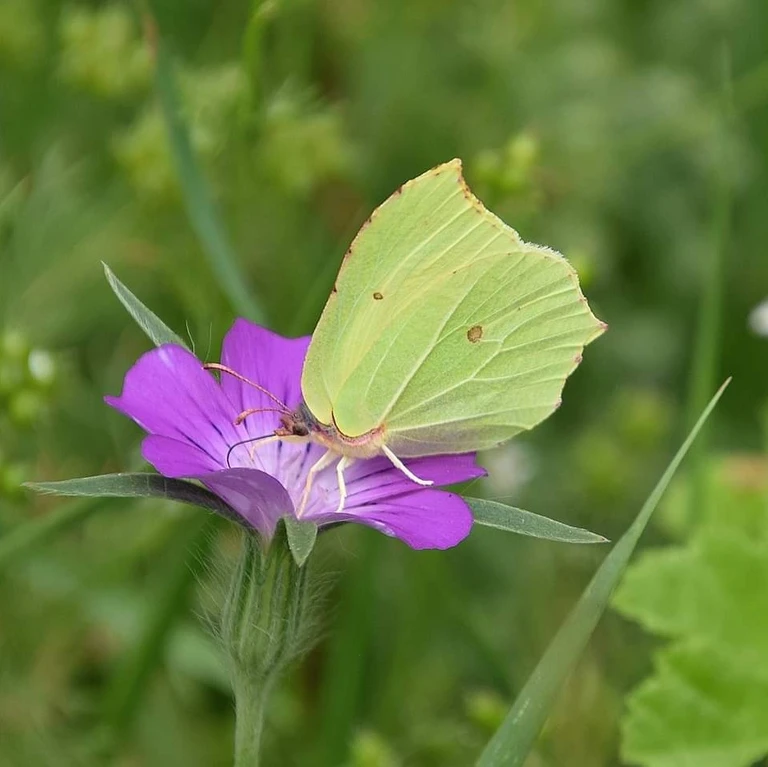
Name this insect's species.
Gonepteryx rhamni
